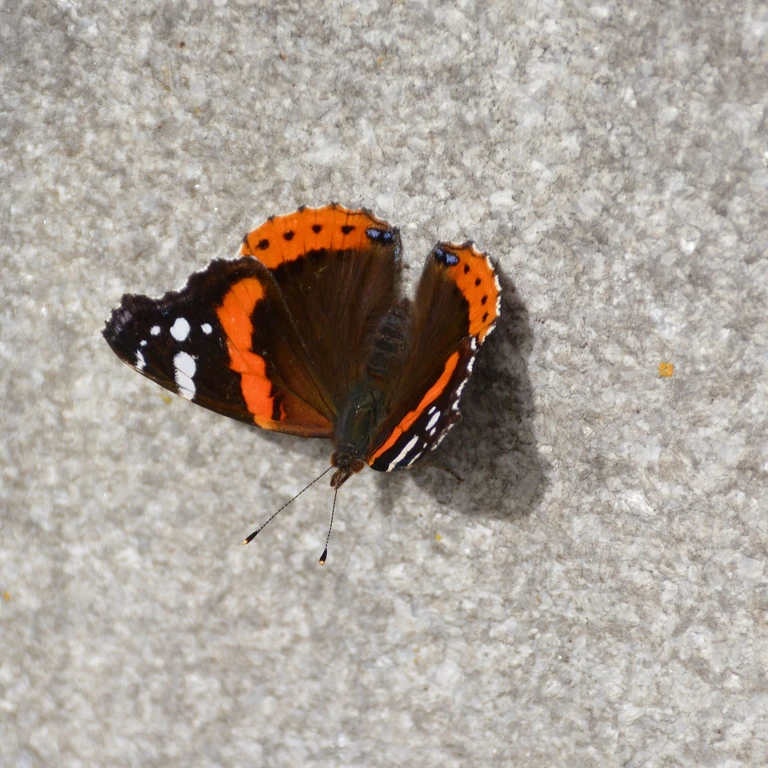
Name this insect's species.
Vanessa atalanta
